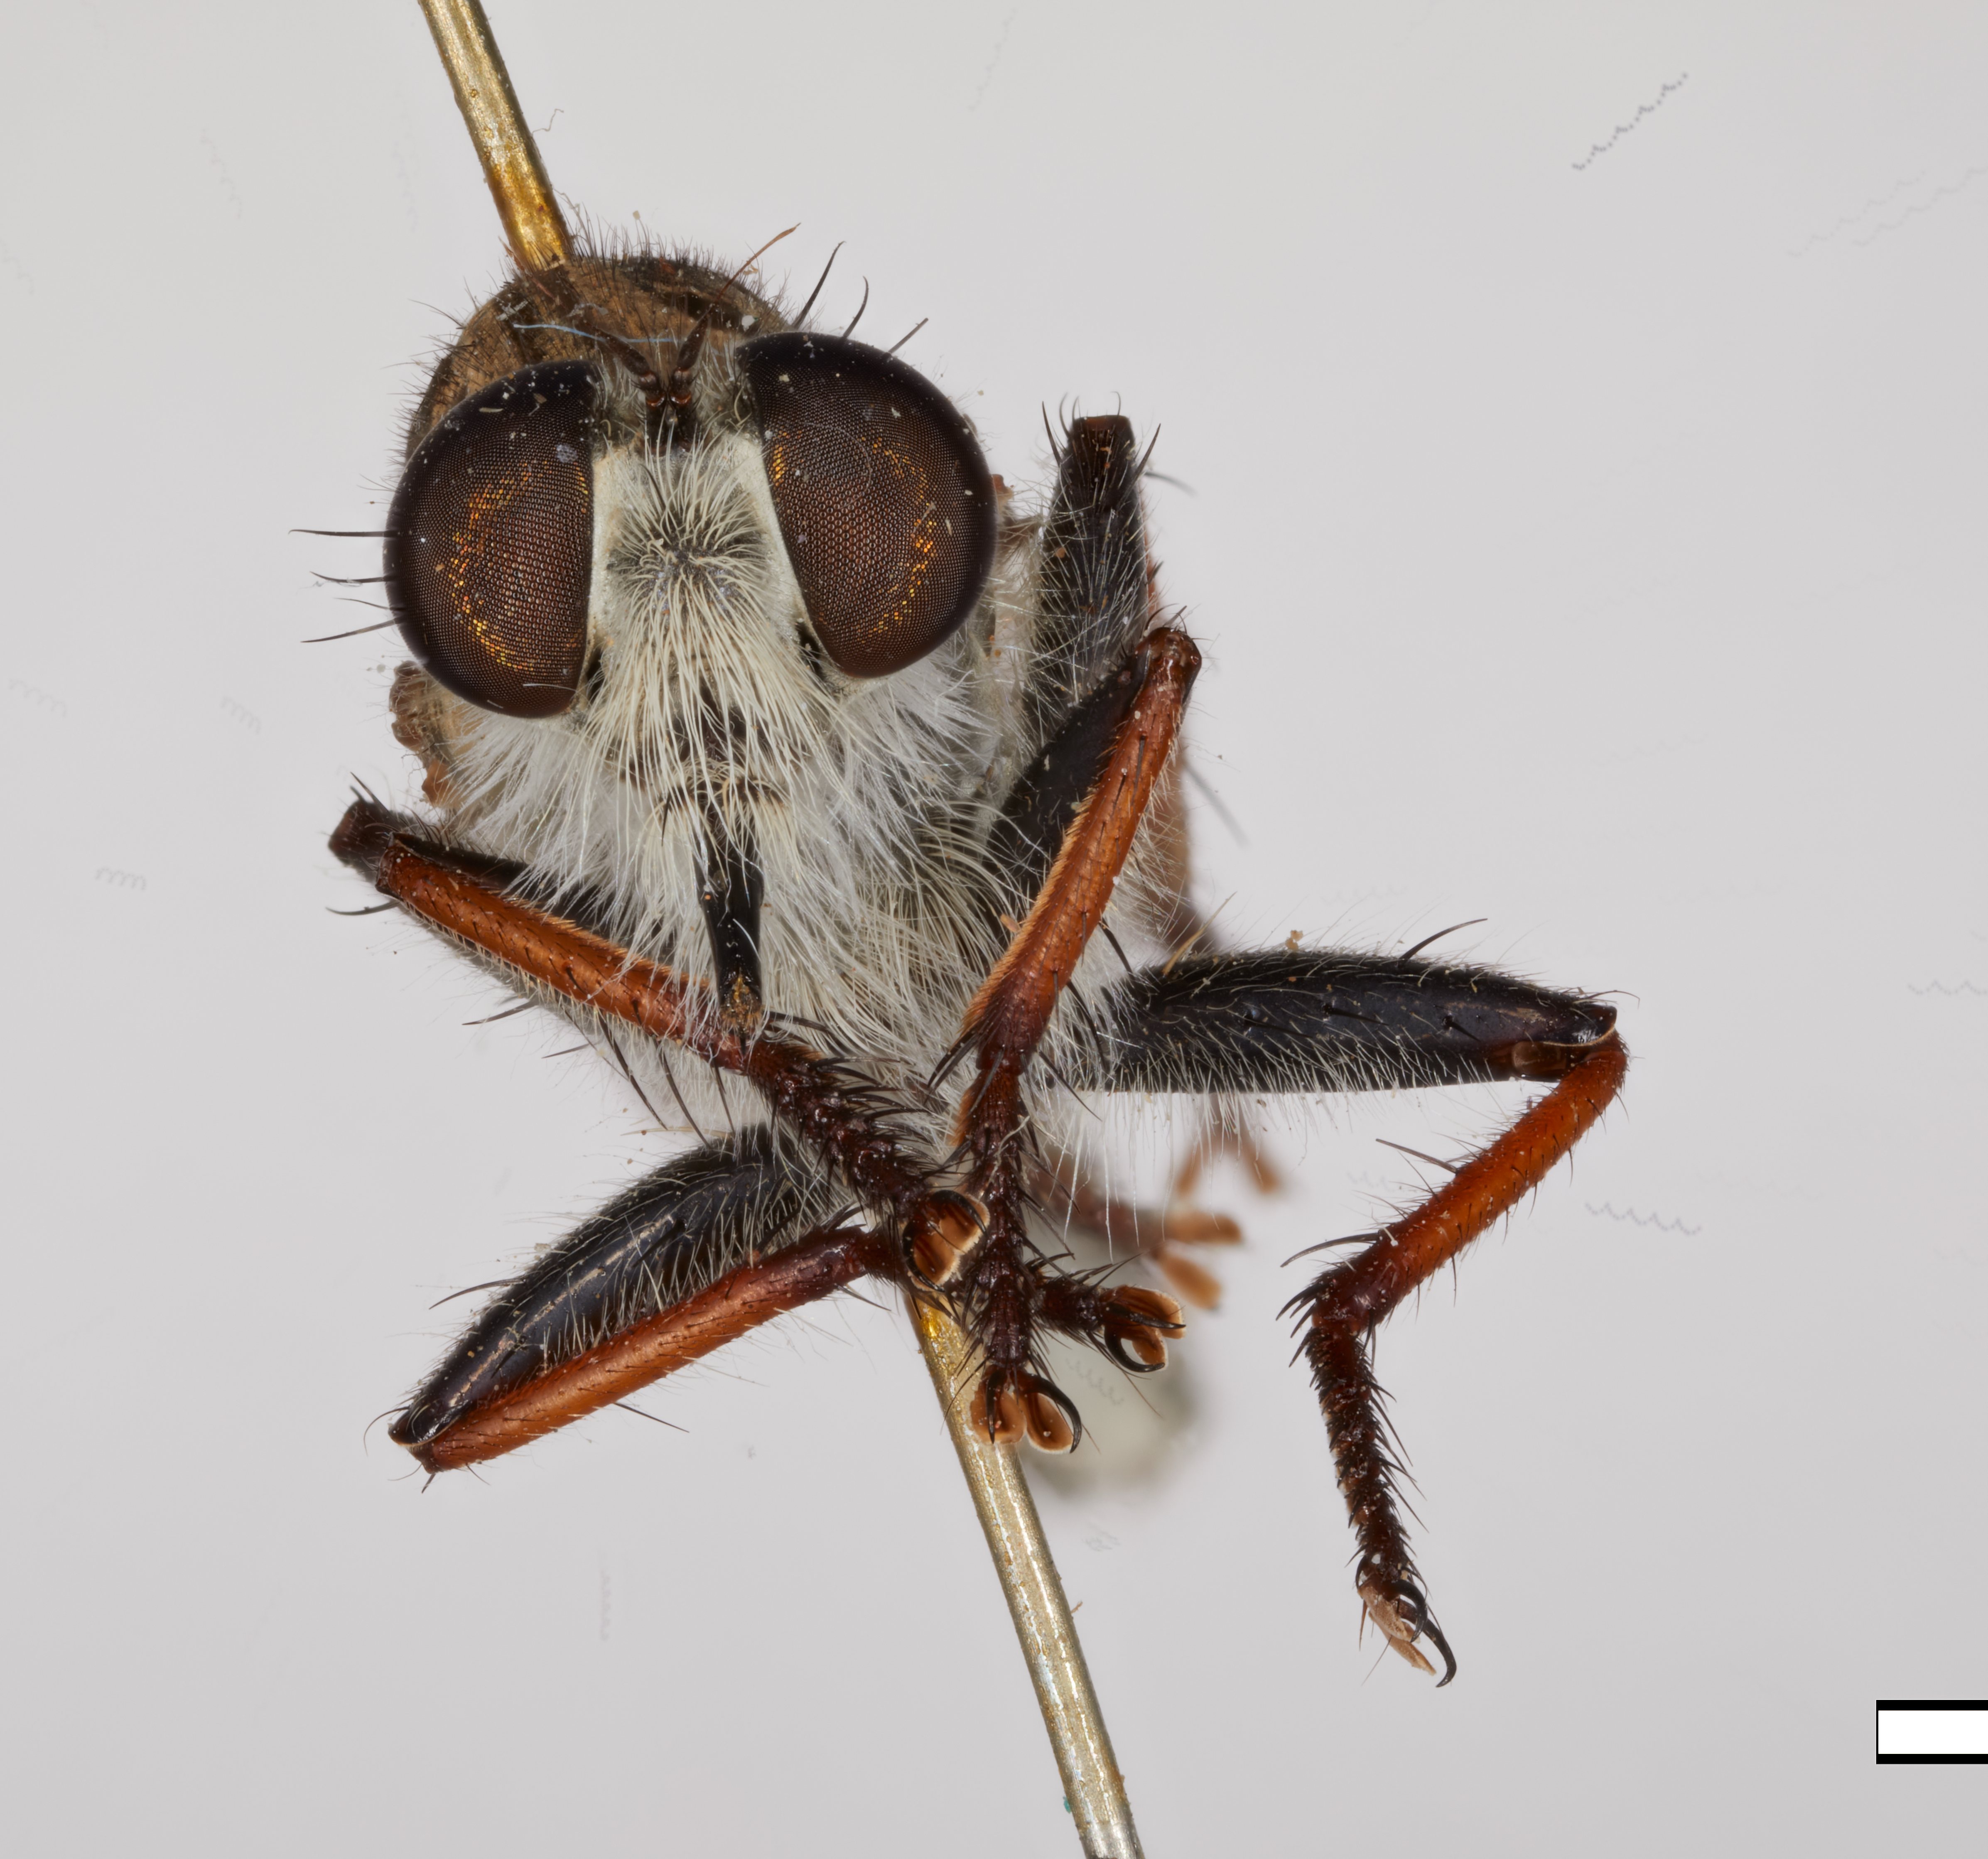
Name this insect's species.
Efferia hinei
